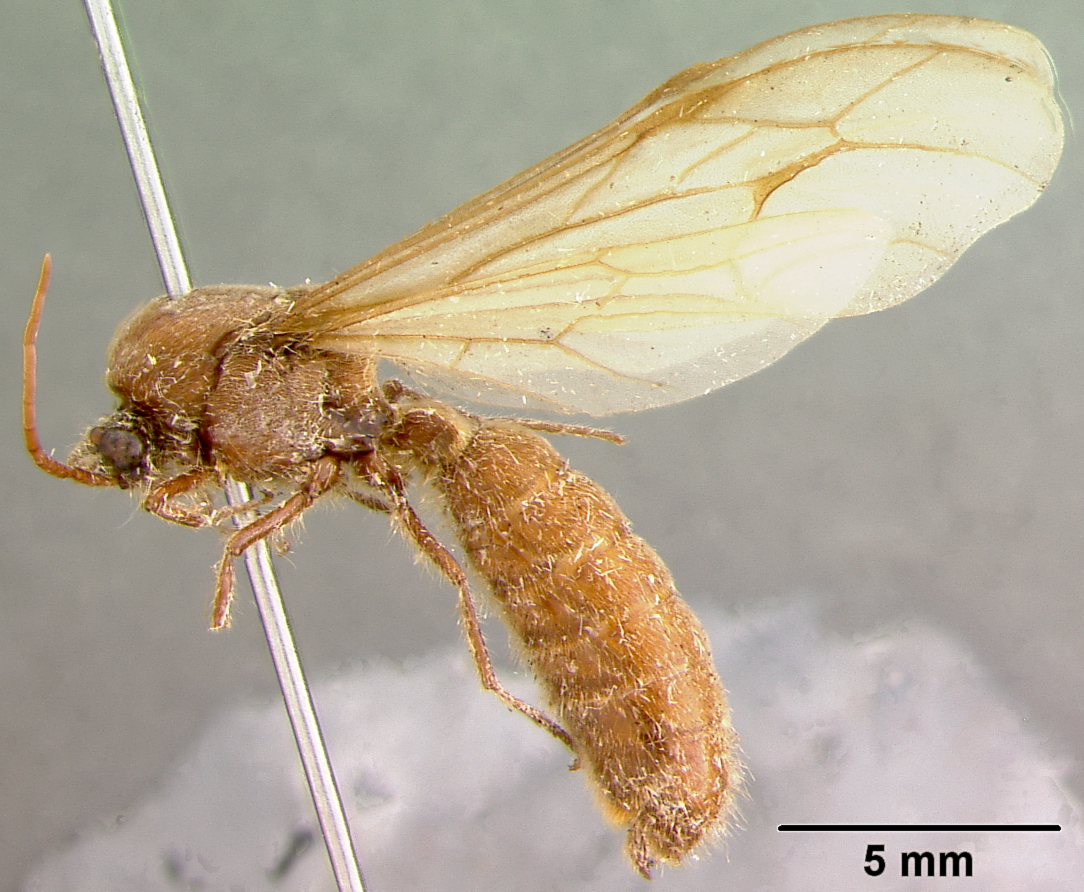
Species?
Neivamyrmex angulimandibulatus
